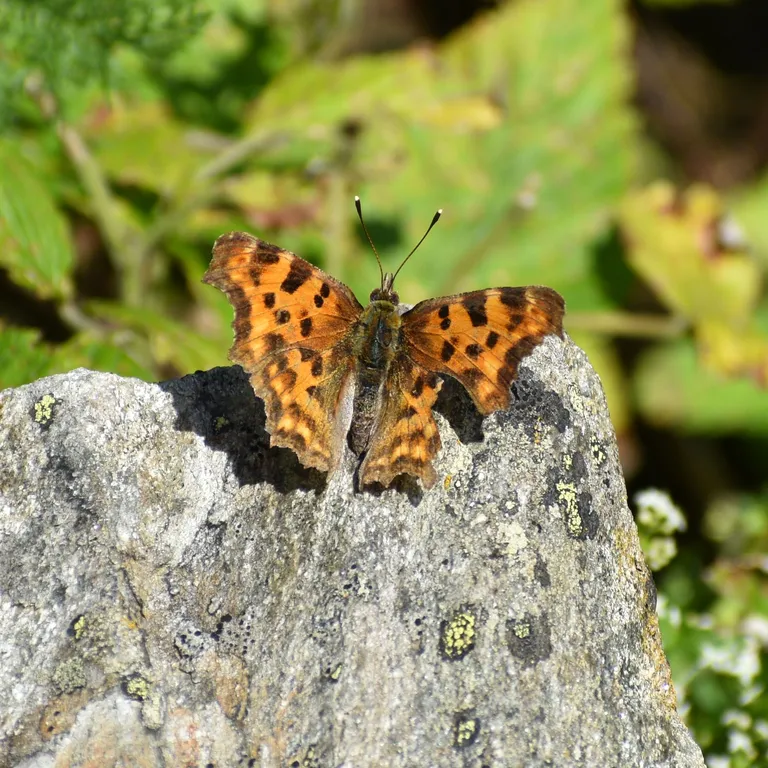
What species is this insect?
Polygonia c-album
